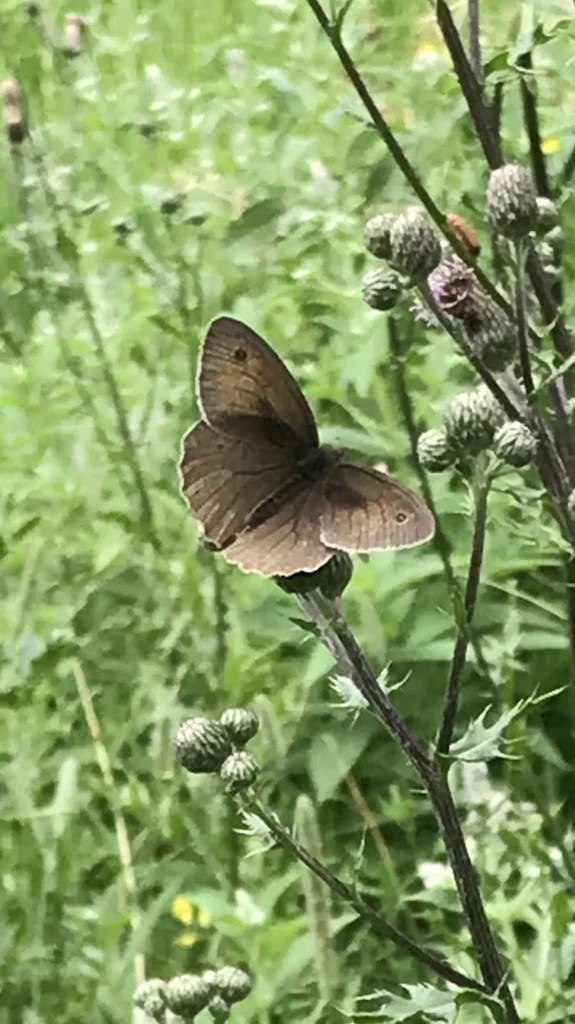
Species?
Maniola jurtina
